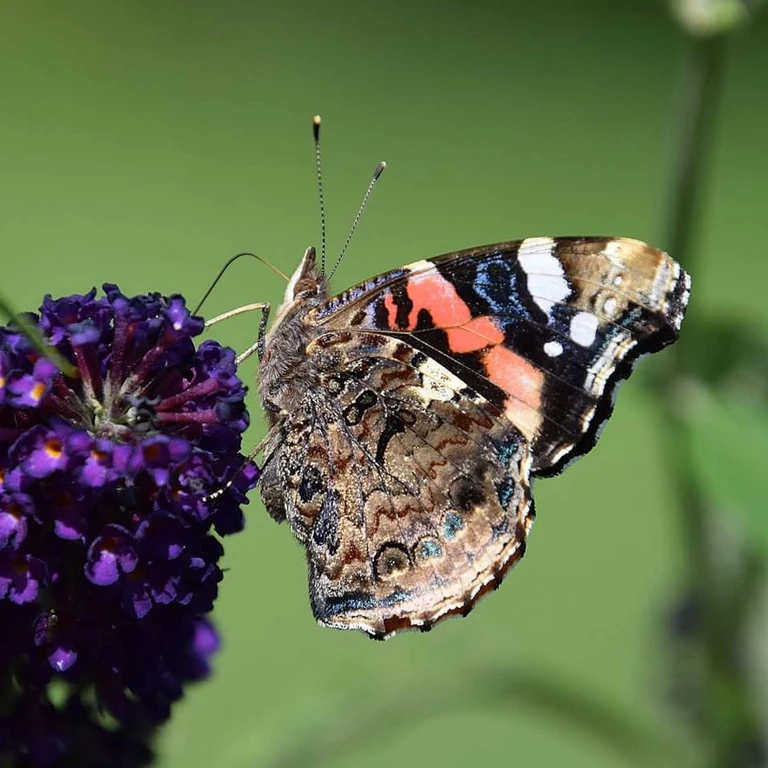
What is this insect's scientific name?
Vanessa atalanta
